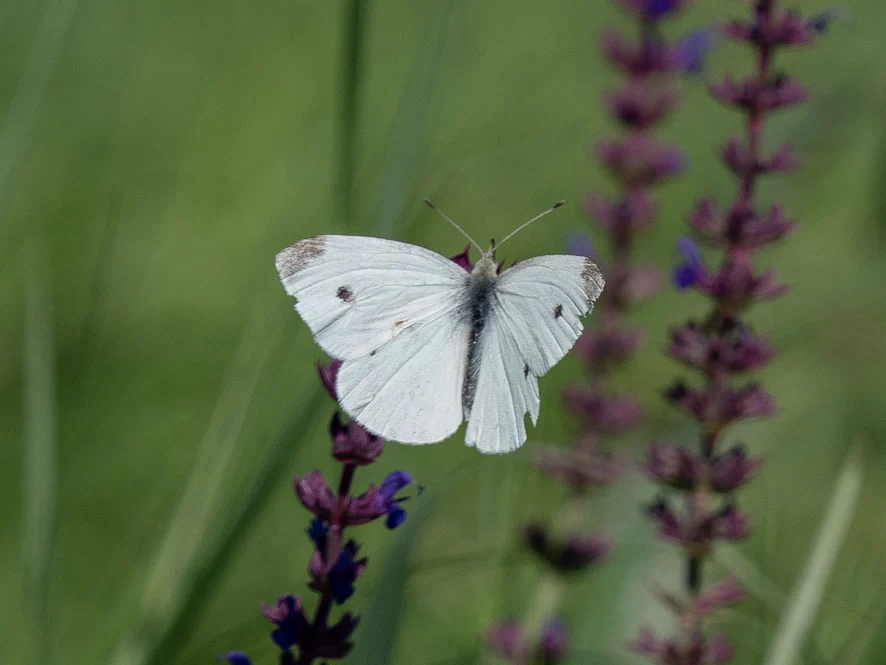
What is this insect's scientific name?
Pieris rapae
